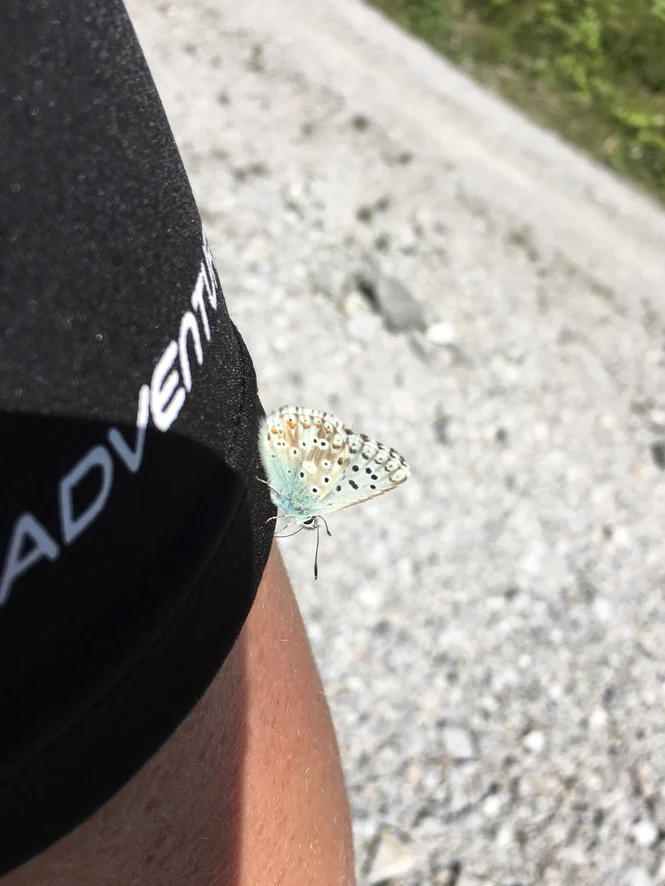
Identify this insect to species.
Lysandra coridon
